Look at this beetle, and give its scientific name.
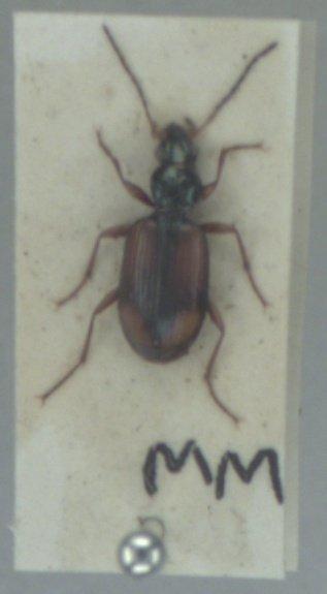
Bembidion fluviatile
